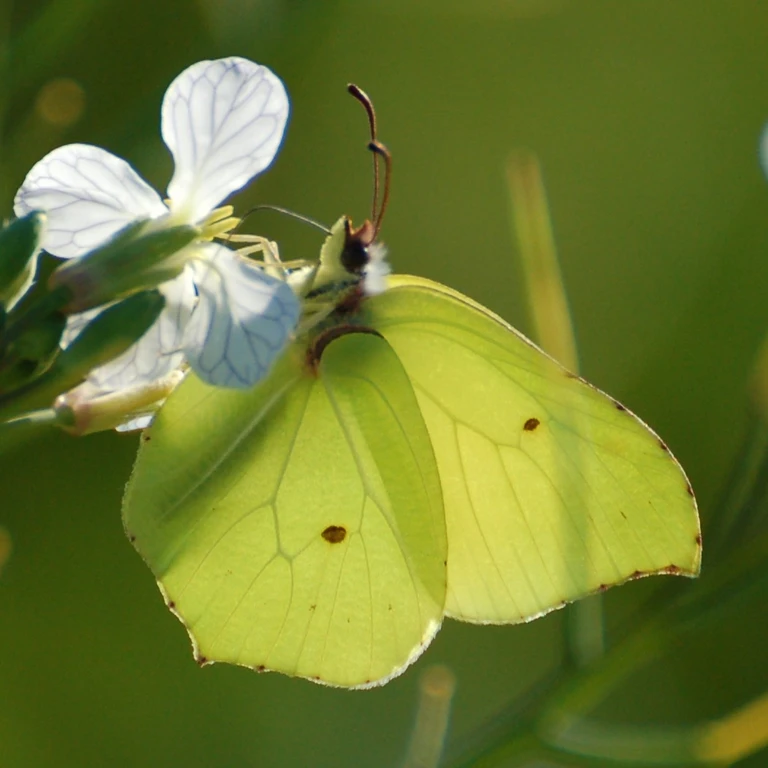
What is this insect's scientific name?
Gonepteryx rhamni
